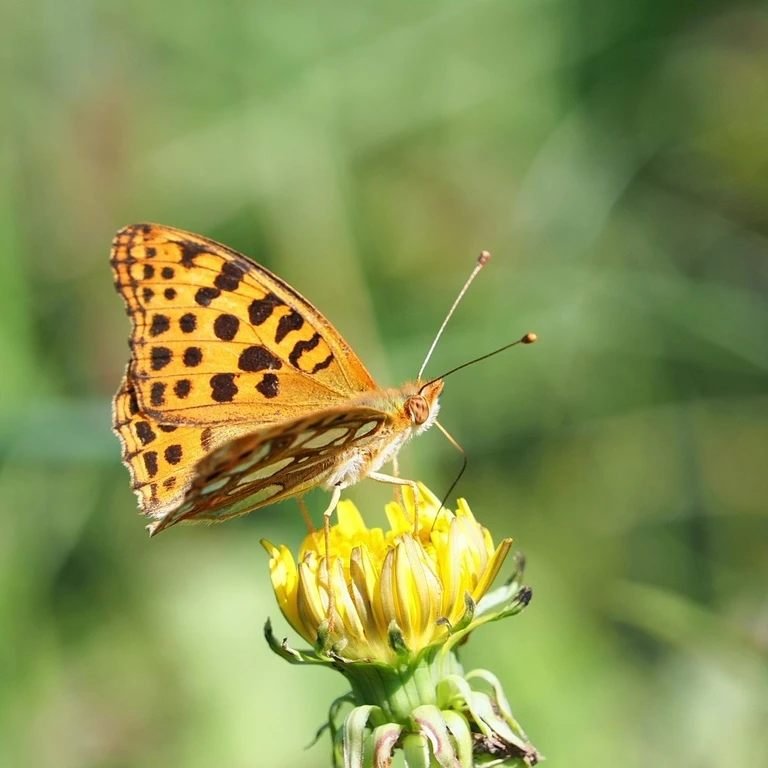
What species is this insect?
Issoria lathonia
